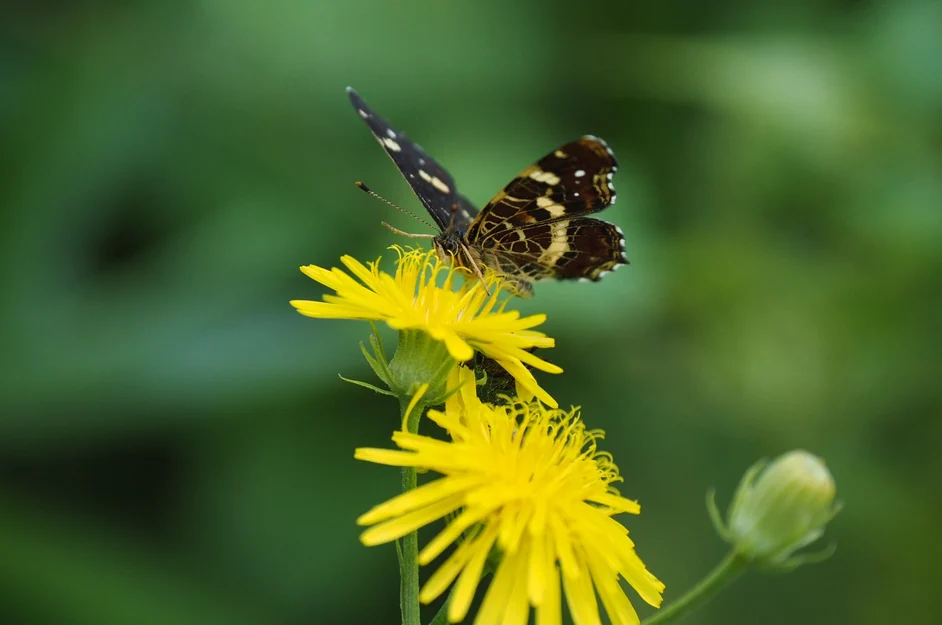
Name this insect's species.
Araschnia levana
